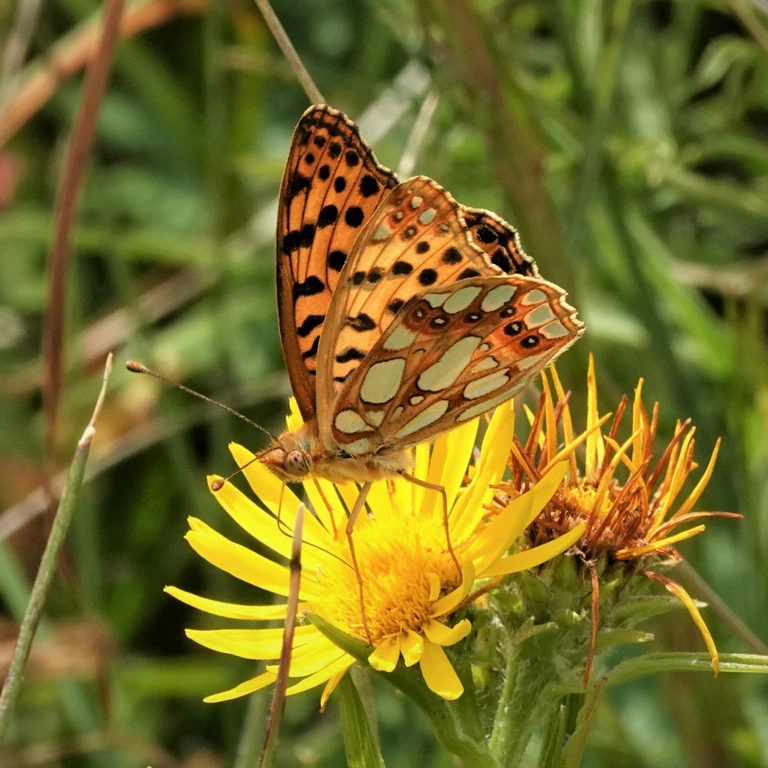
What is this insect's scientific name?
Issoria lathonia
